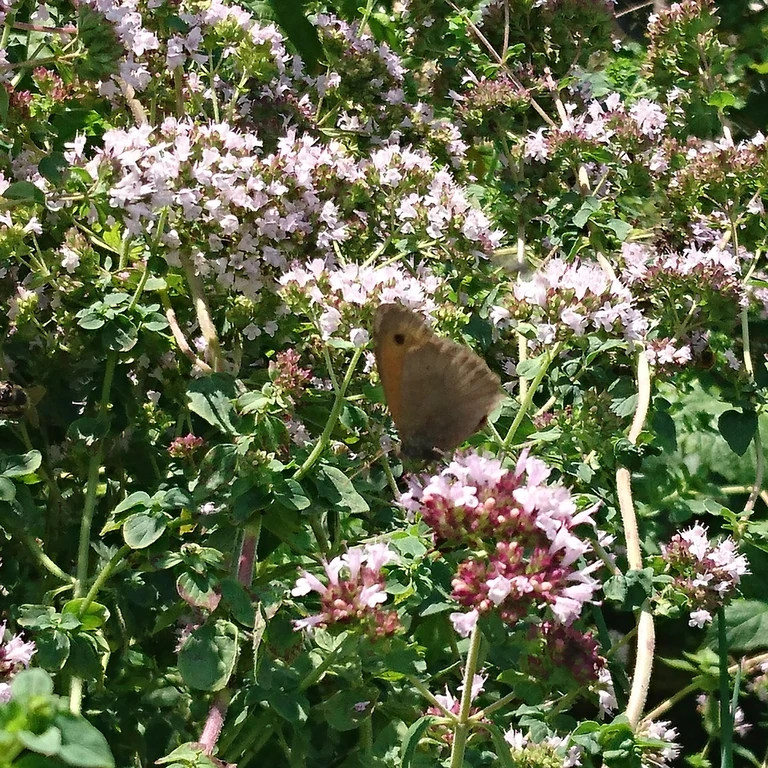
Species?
Maniola jurtina
